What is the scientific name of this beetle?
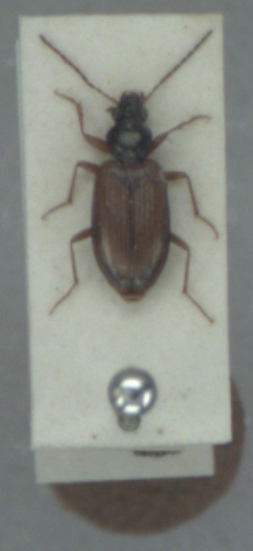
Bembidion testaceum
